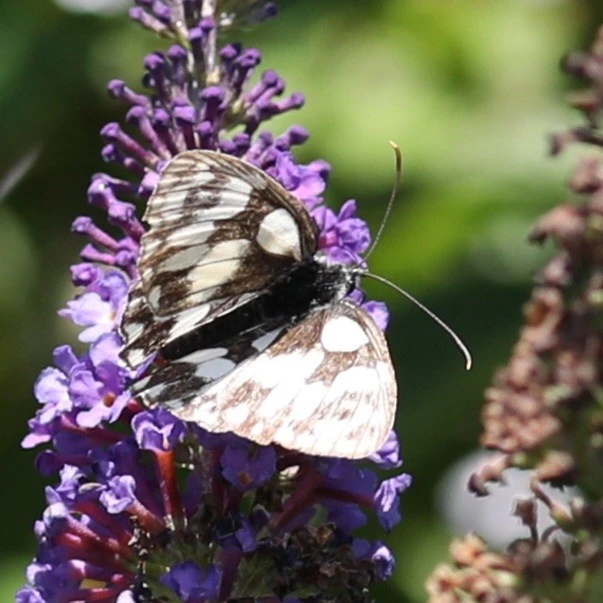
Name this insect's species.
Melanargia galathea
